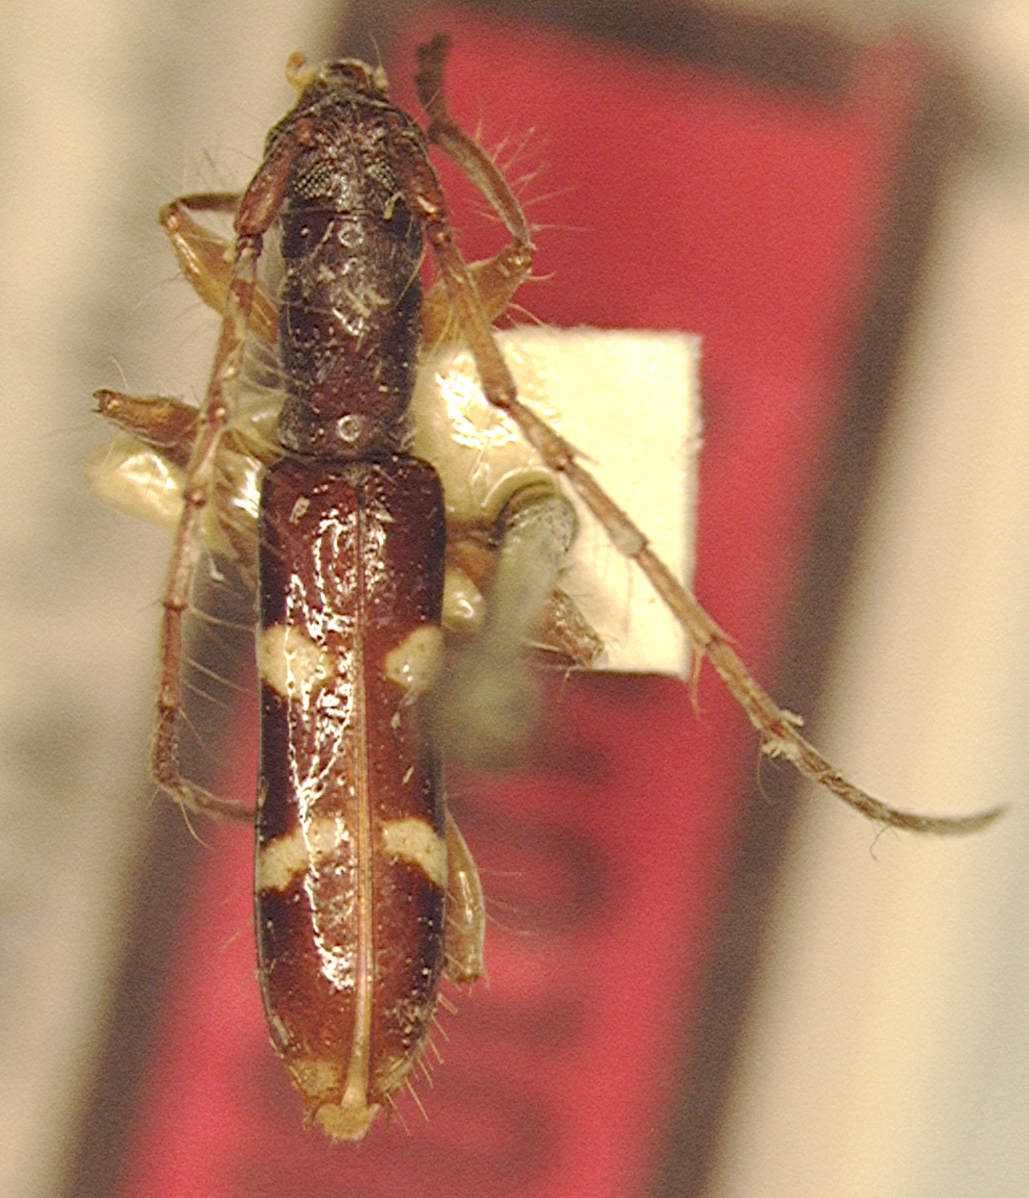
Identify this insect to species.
Compsa albomaculata
